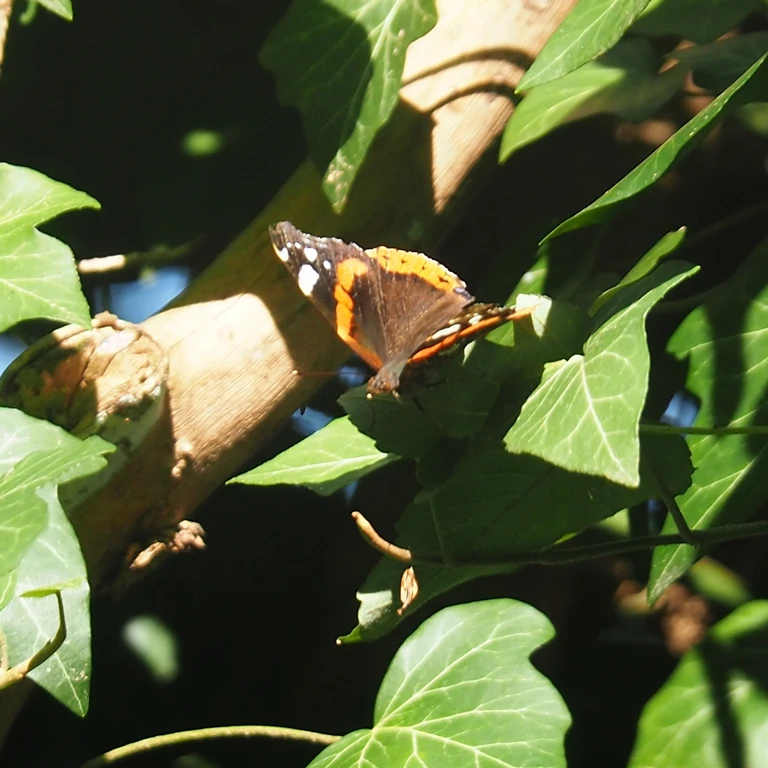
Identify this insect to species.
Vanessa atalanta
